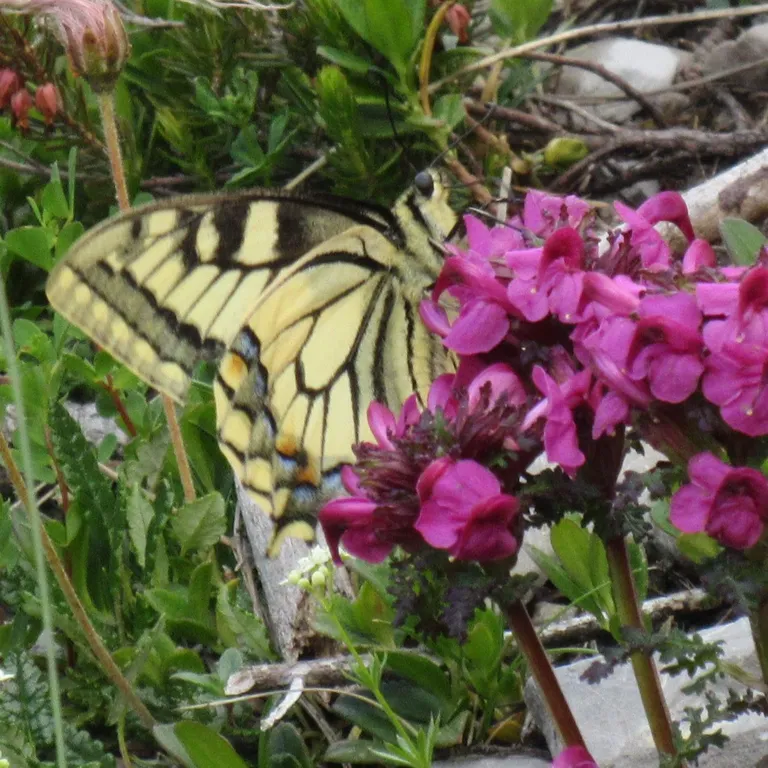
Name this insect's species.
Papilio machaon
